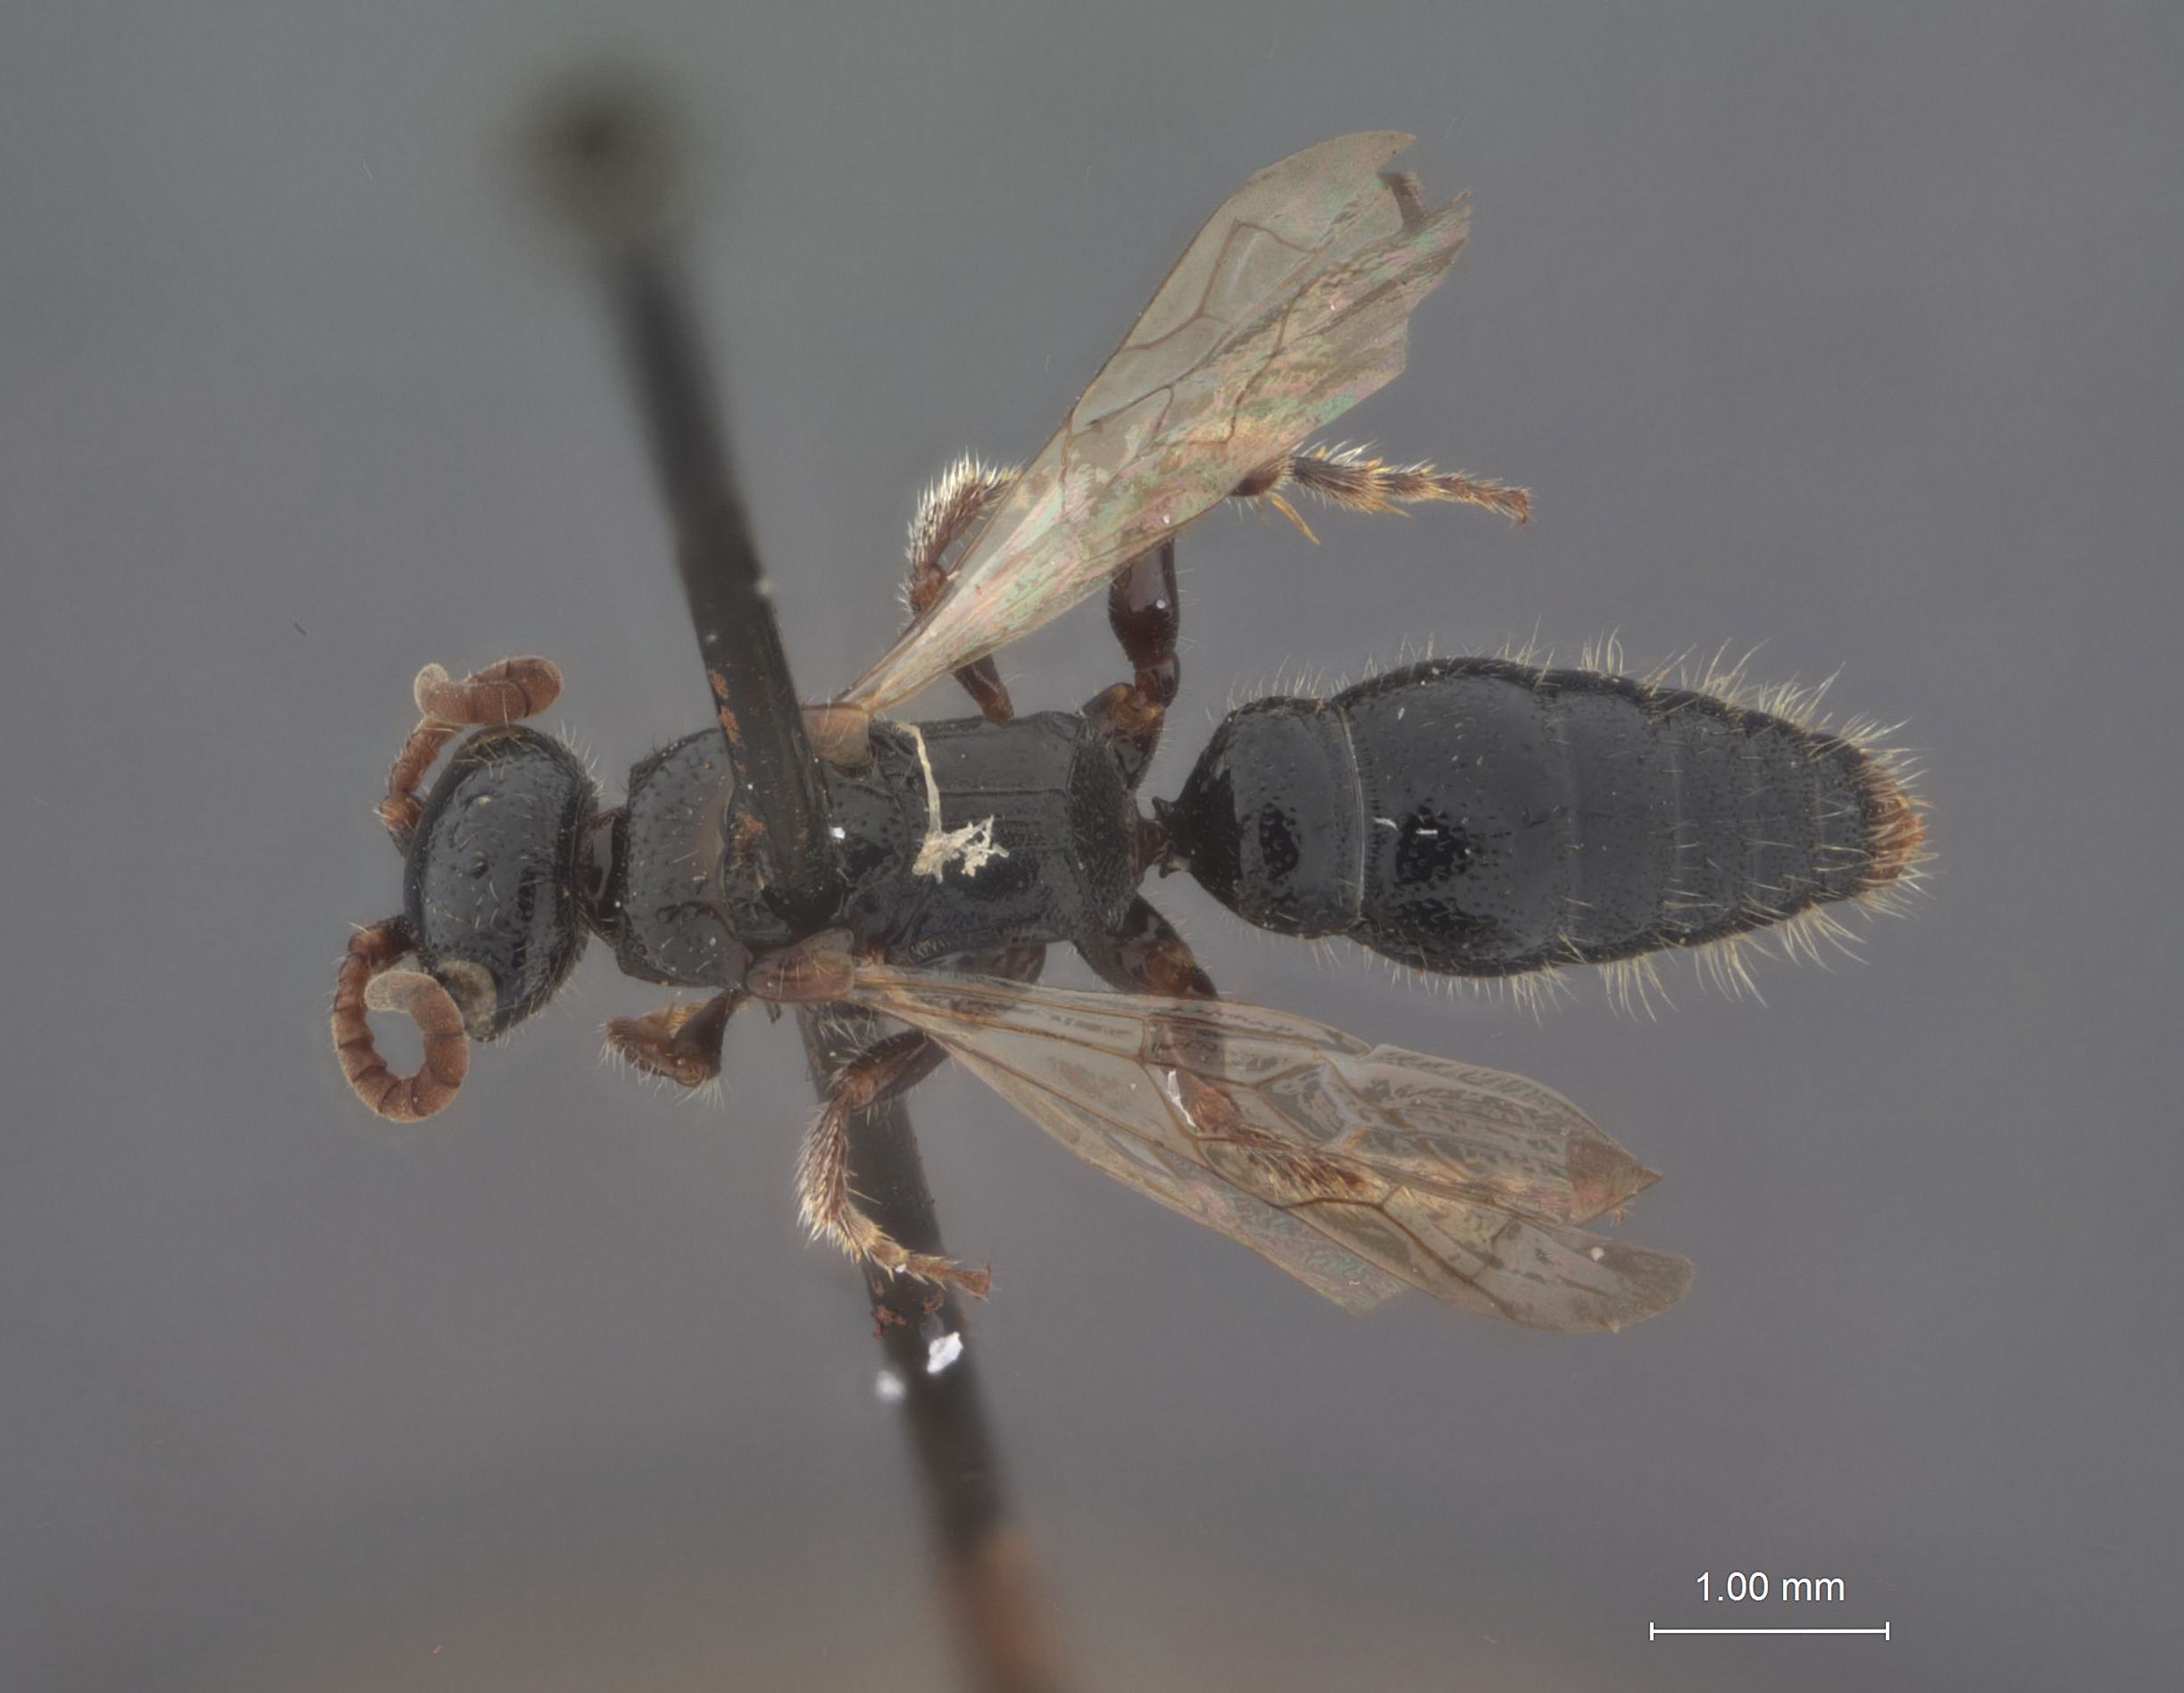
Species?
Tiphia longitegulata
